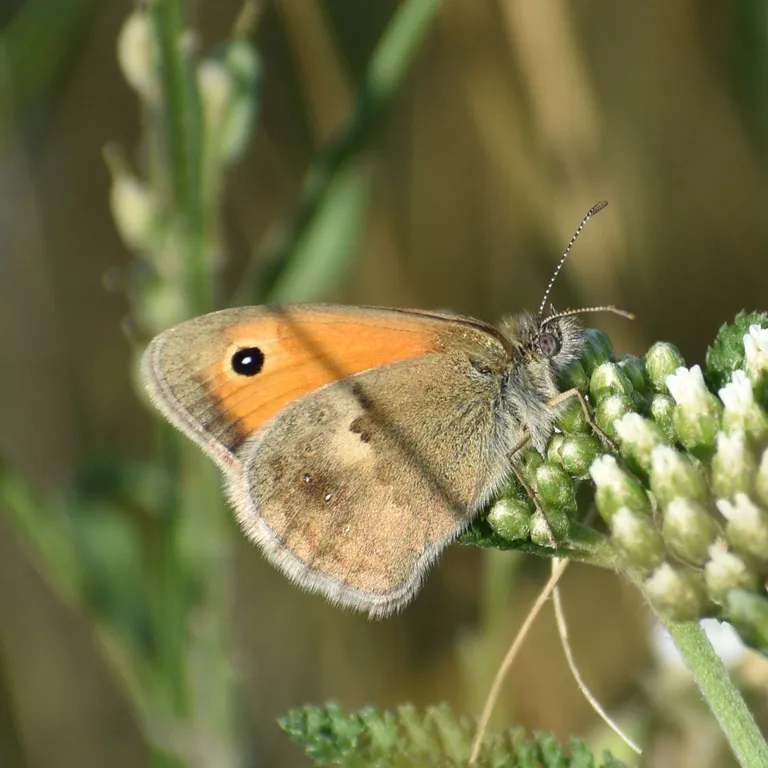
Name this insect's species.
Coenonympha pamphilus
